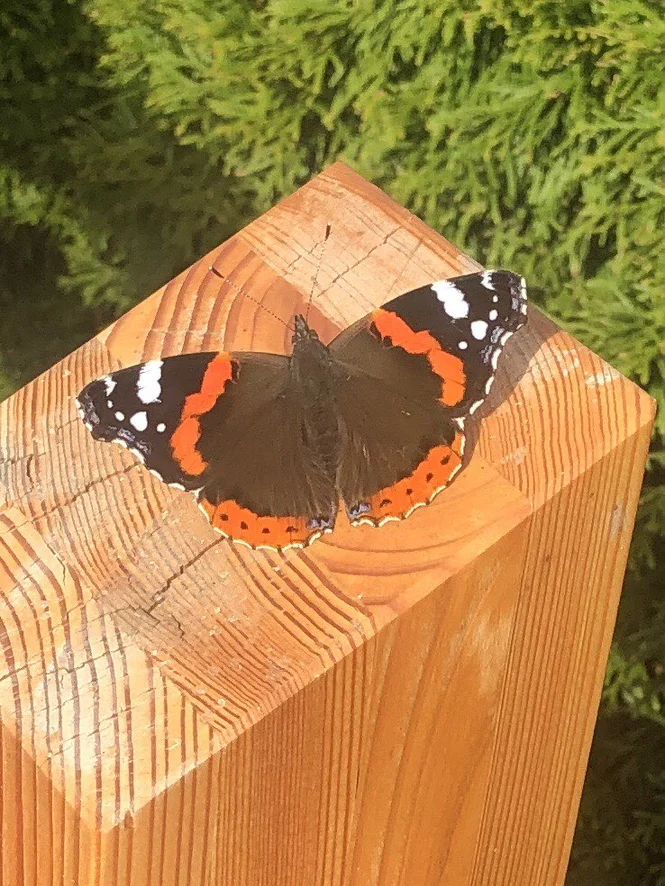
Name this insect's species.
Vanessa atalanta
